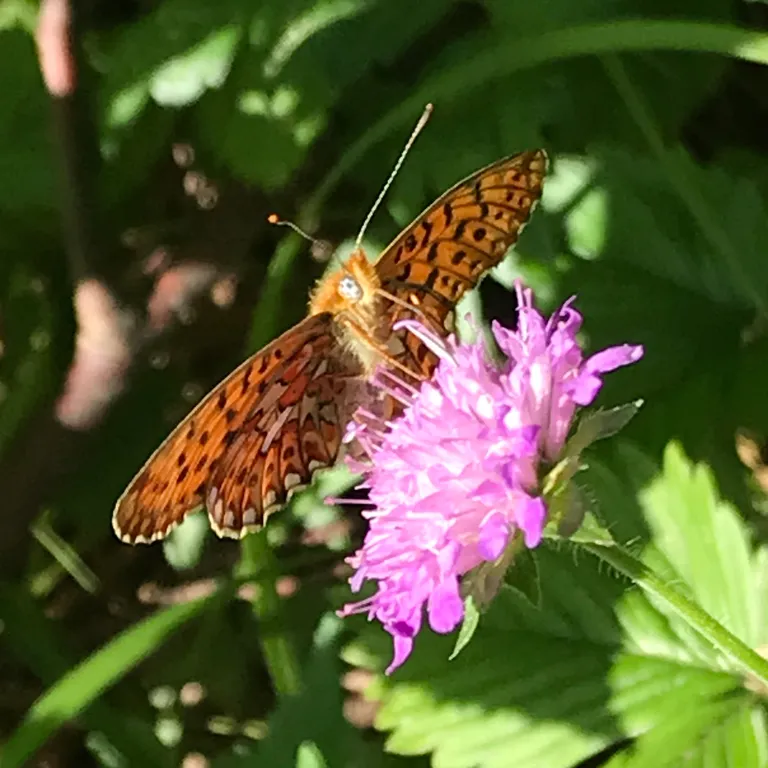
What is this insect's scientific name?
Boloria euphrosyne (also Clossiana euphrosyne)
